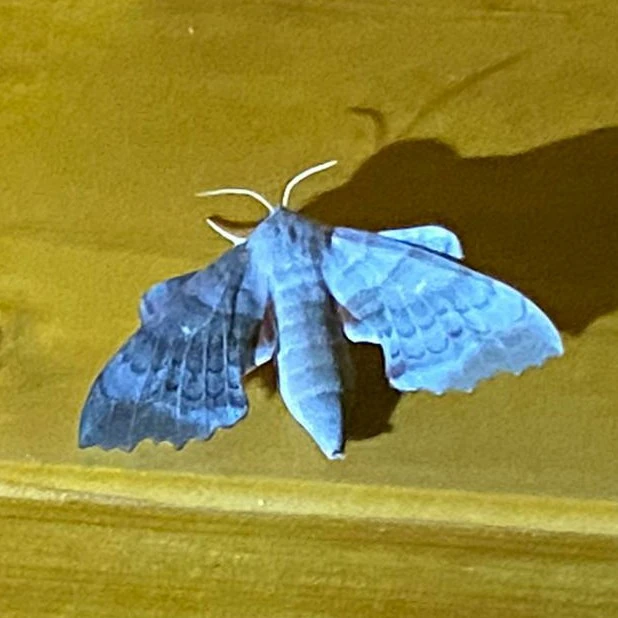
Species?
Laothoe populi
